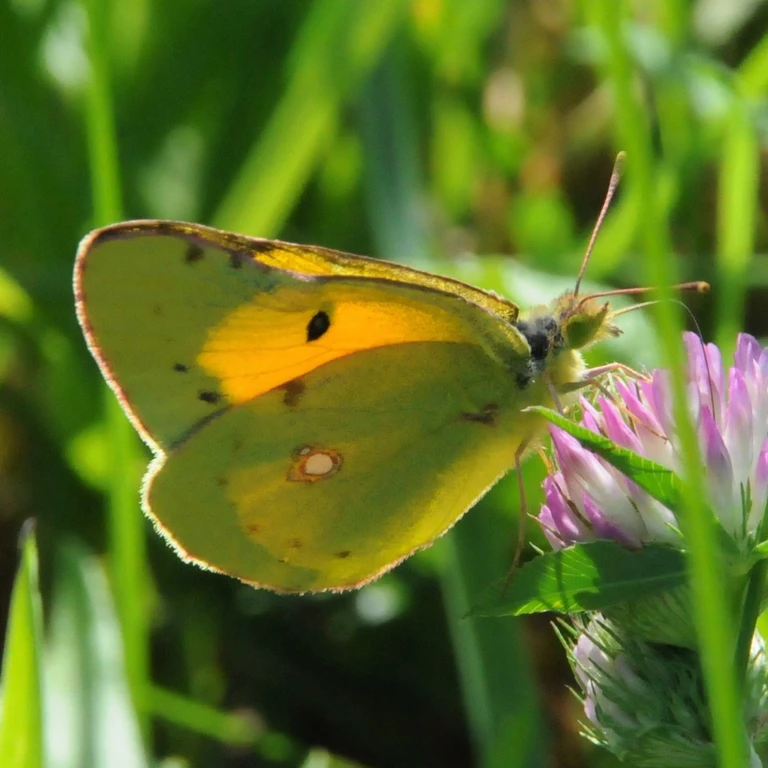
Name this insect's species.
Colias croceus
